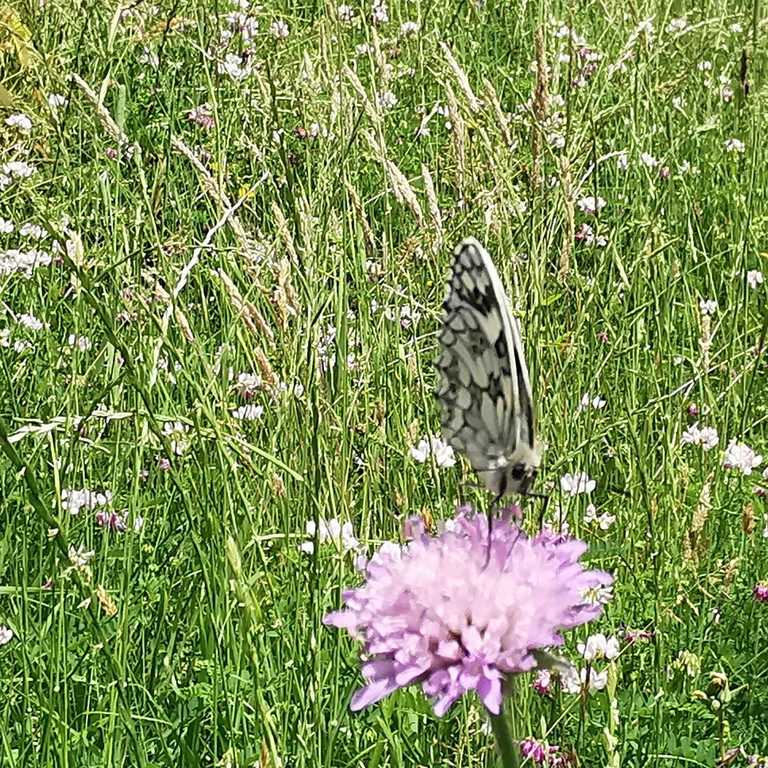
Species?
Melanargia galathea
